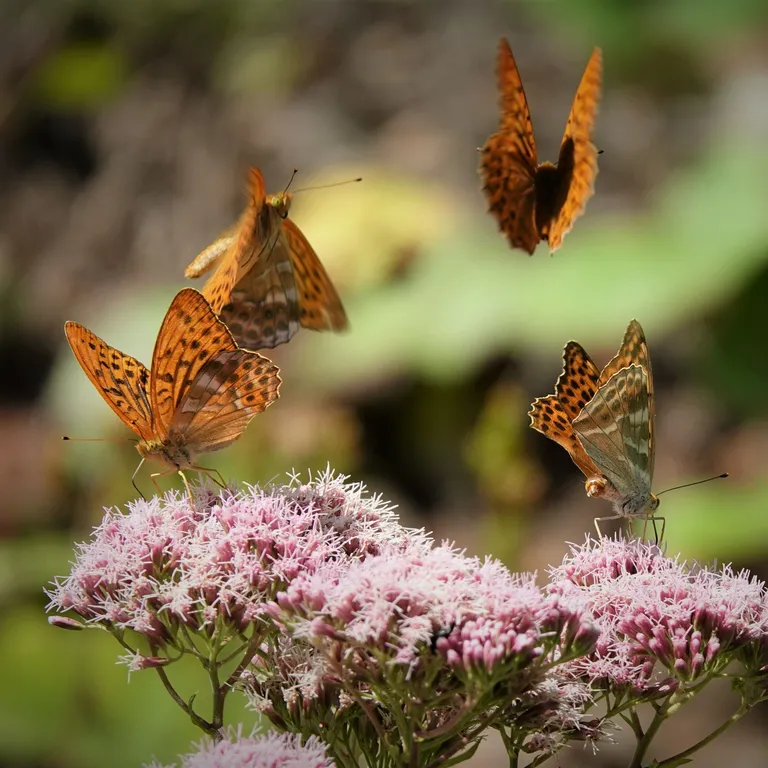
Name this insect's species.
Argynnis paphia
